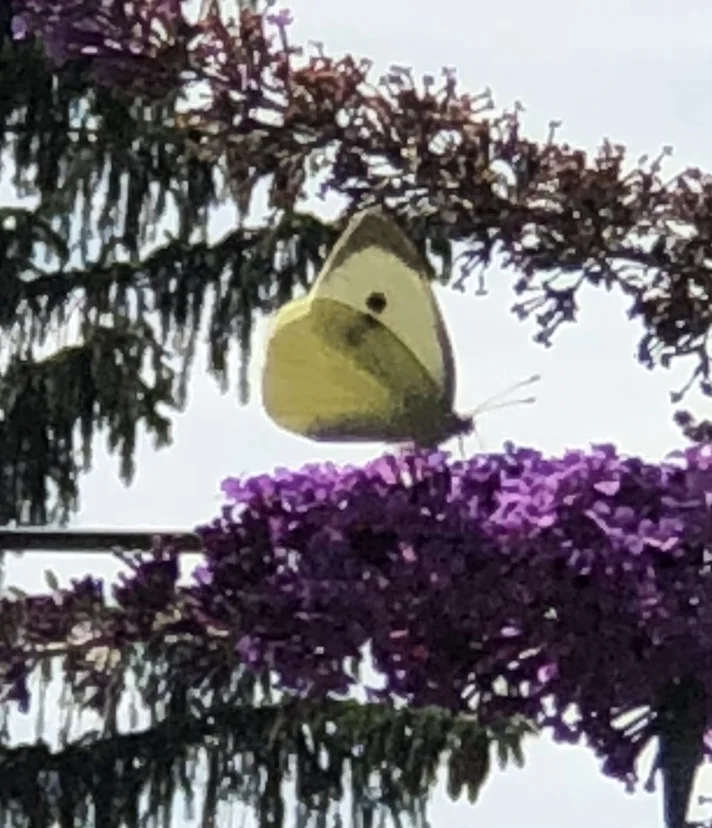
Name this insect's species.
Pieris brassicae
